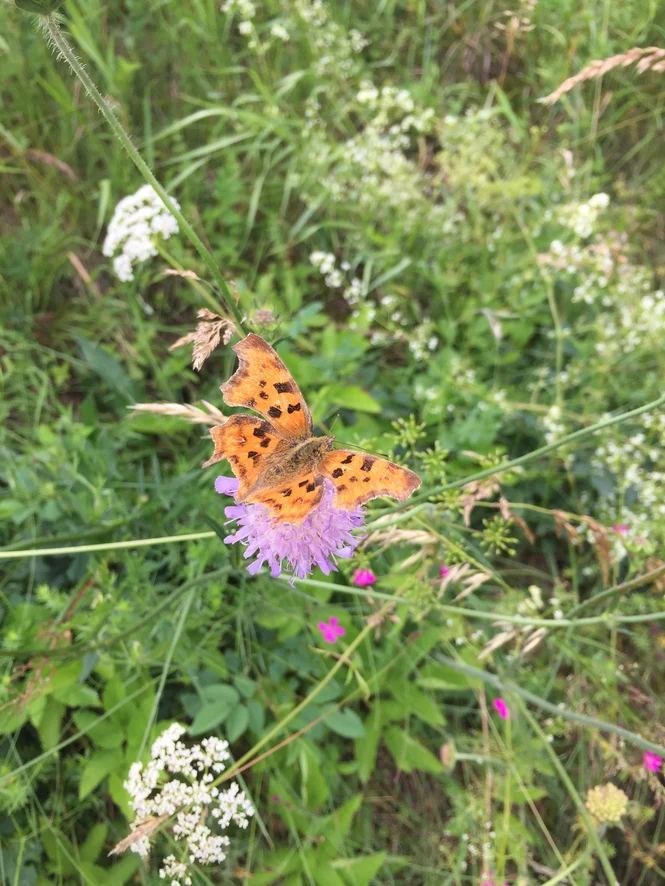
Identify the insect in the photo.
Polygonia c-album
